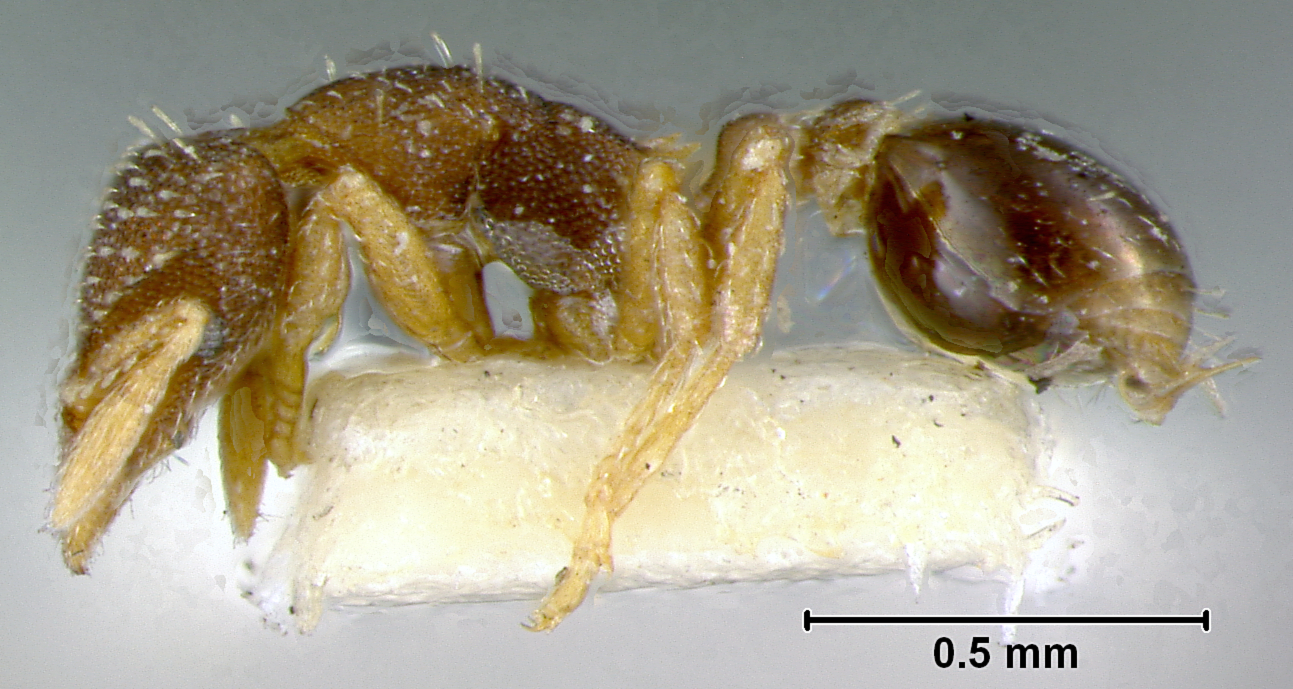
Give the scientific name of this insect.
Smithistruma castanea
